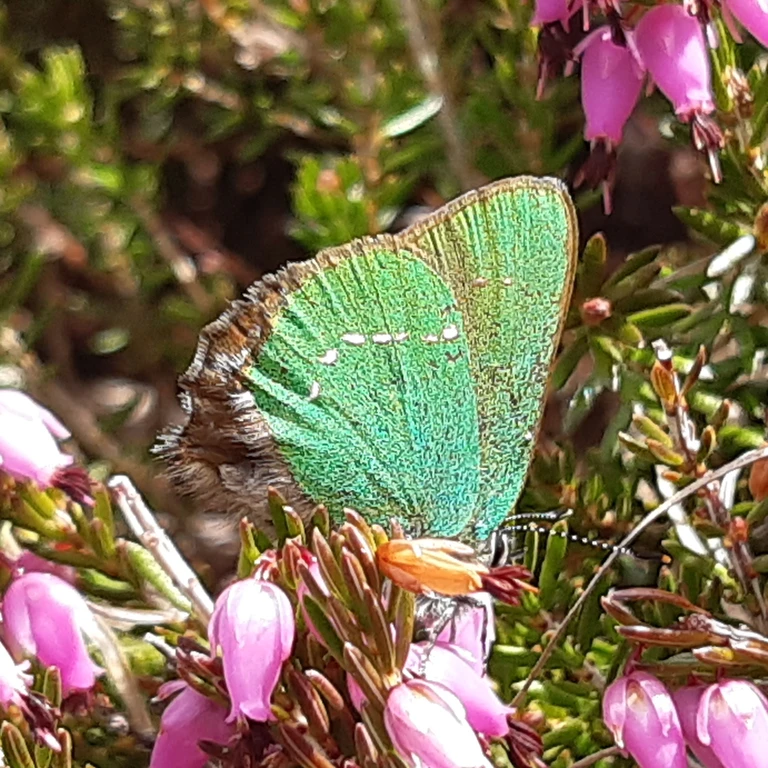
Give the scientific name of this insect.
Callophrys rubi
